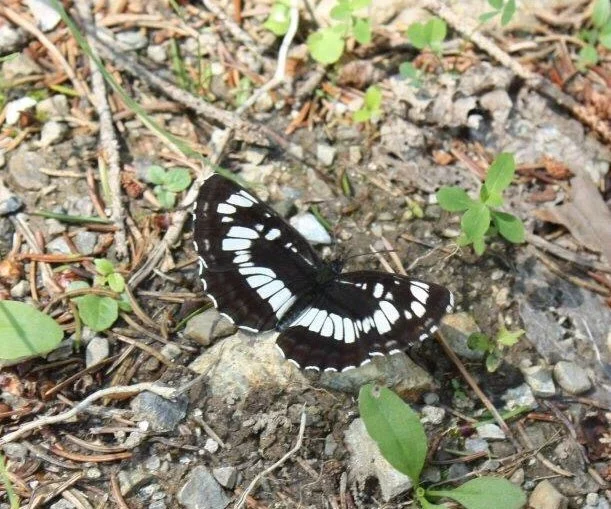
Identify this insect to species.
Neptis rivularis
